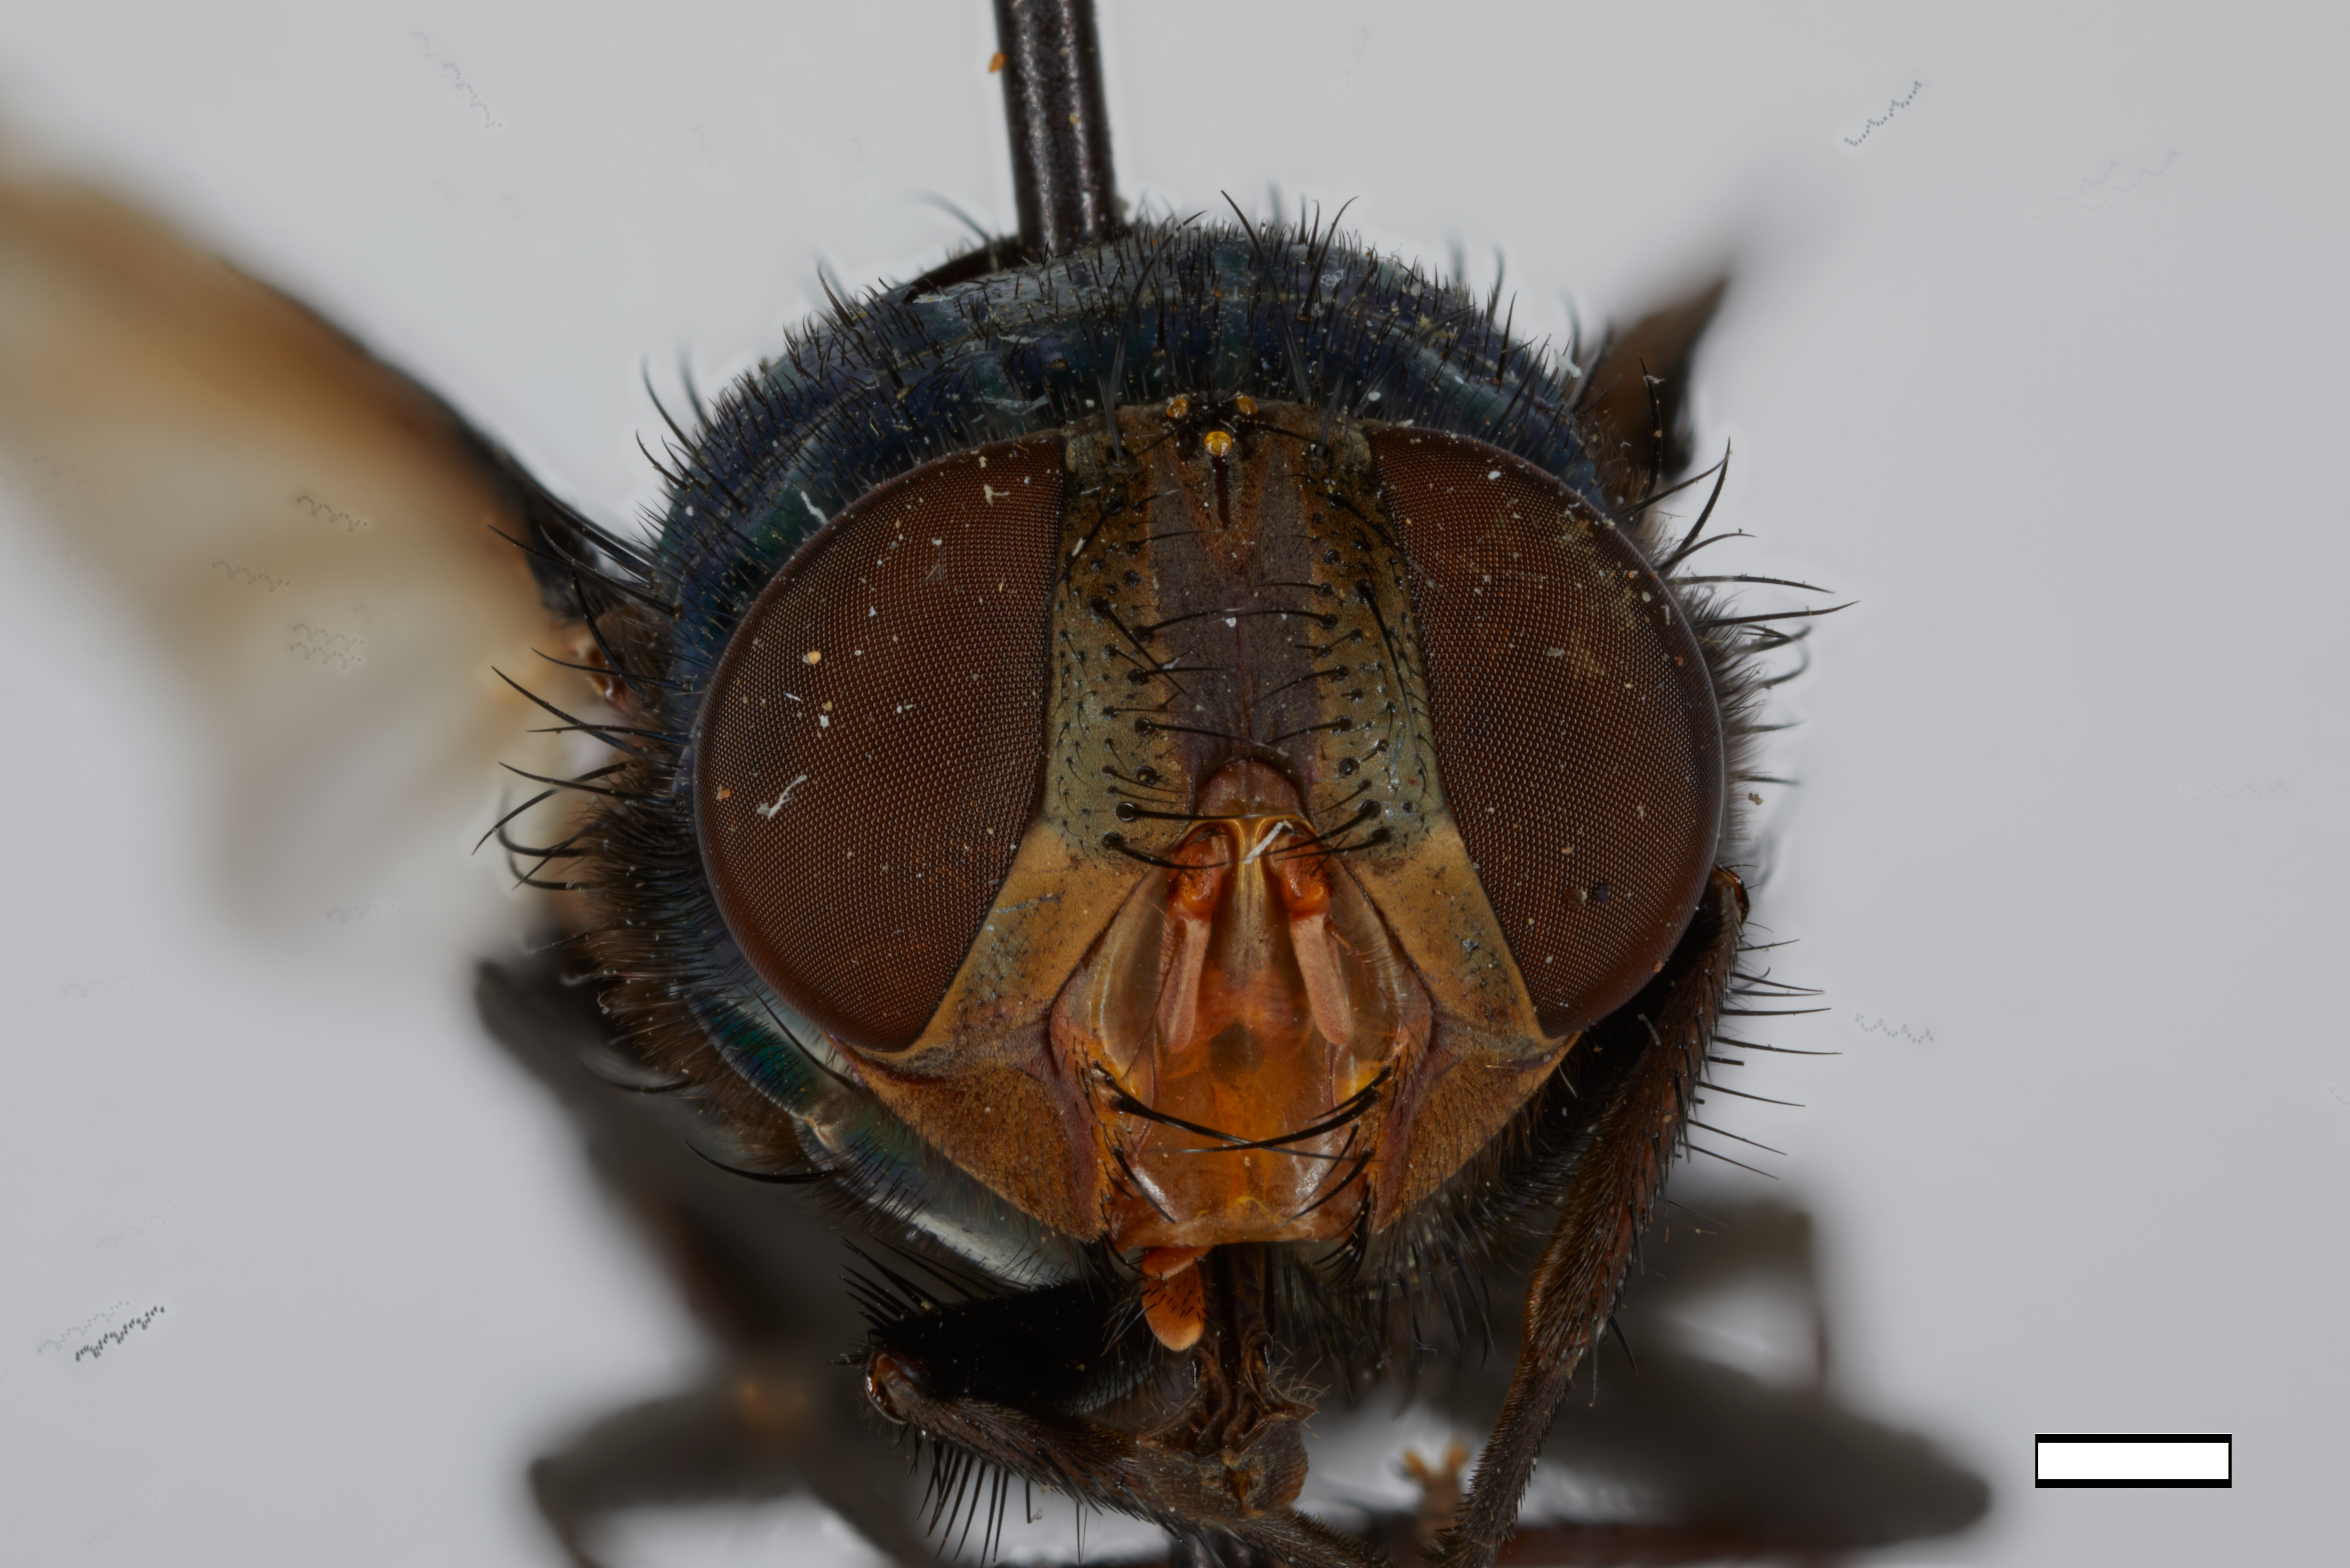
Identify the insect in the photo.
Isomyia aurifacies
